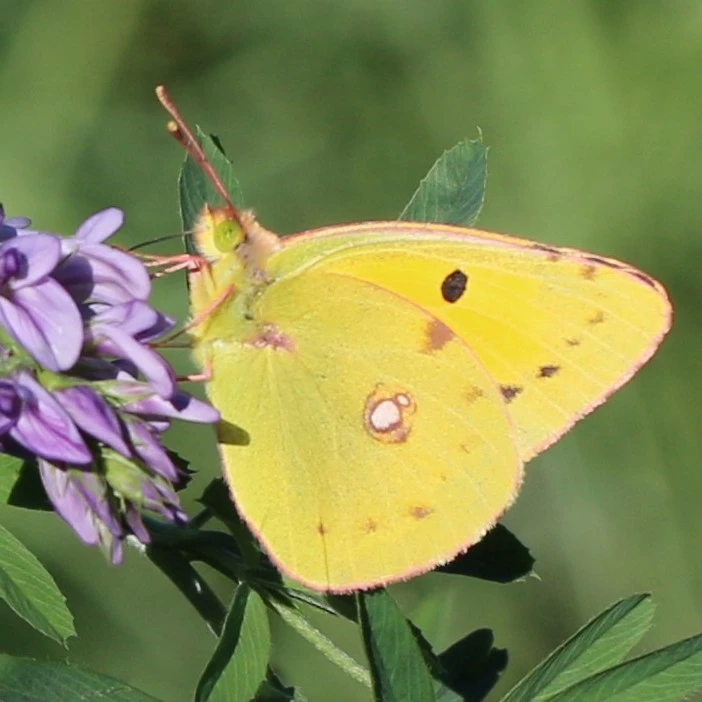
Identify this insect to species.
Colias croceus
